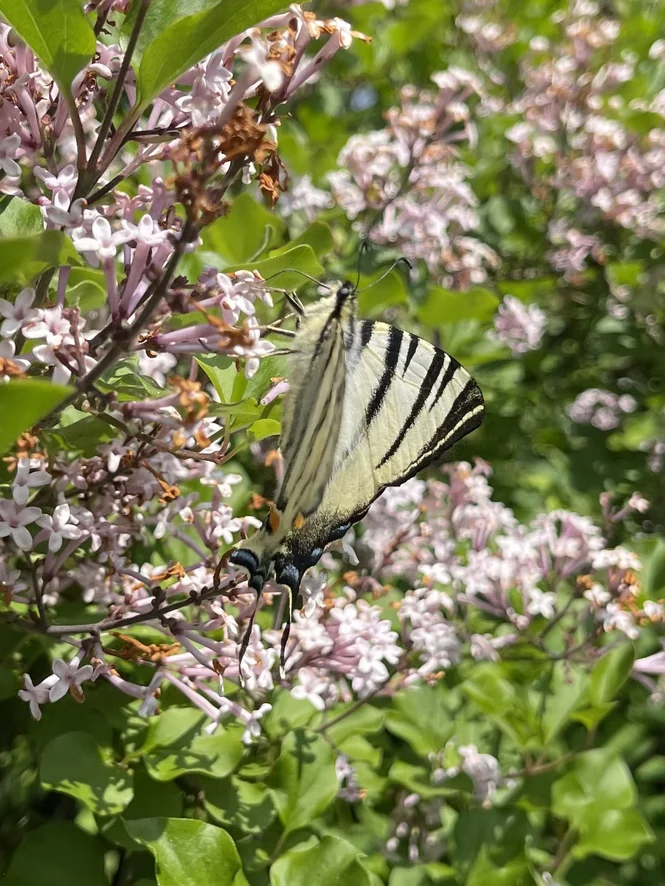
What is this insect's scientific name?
Iphiclides podalirius
